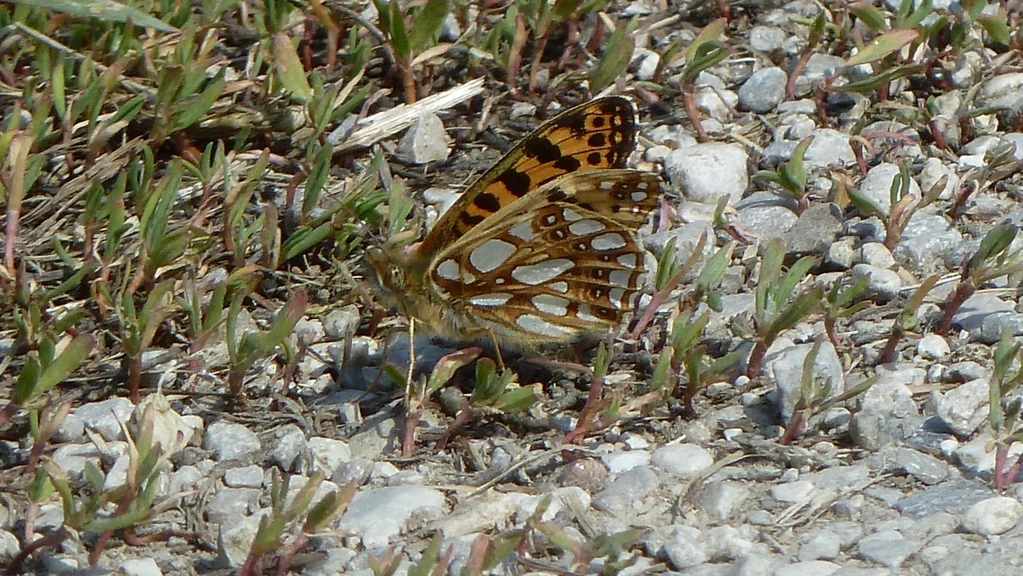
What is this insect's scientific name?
Issoria lathonia
